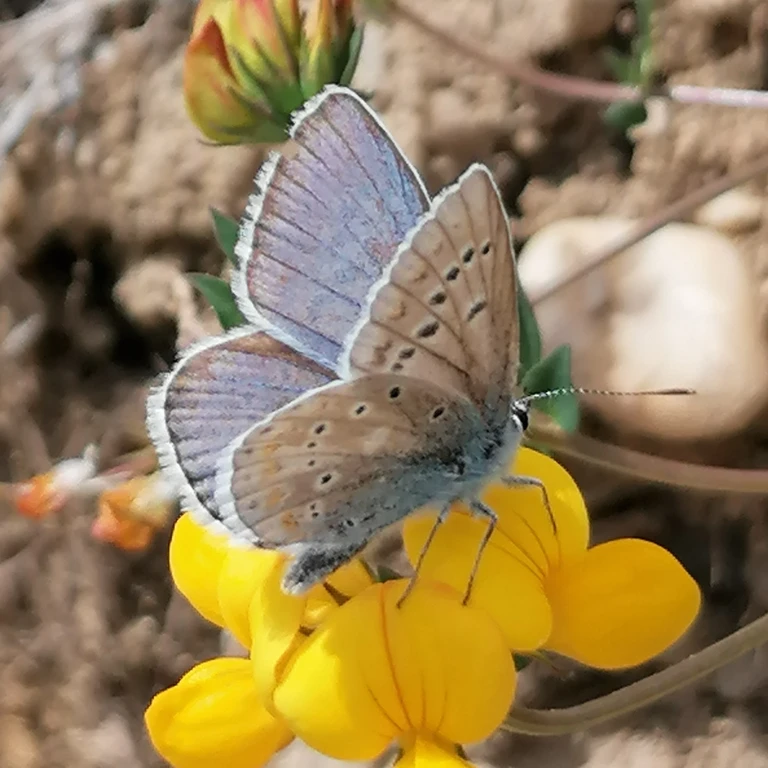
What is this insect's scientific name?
Polyommatus dorylas
